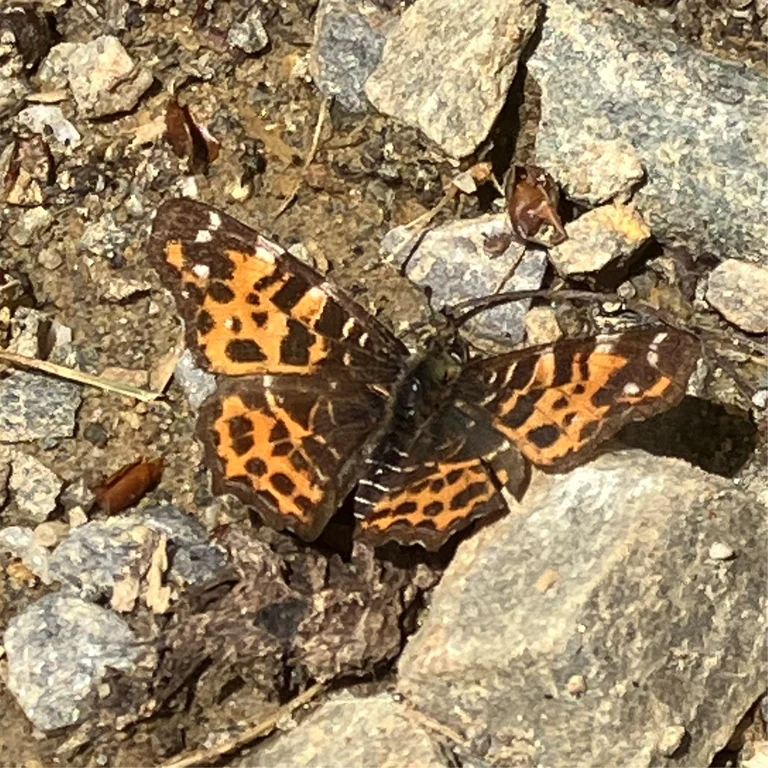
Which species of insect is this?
Araschnia levana
